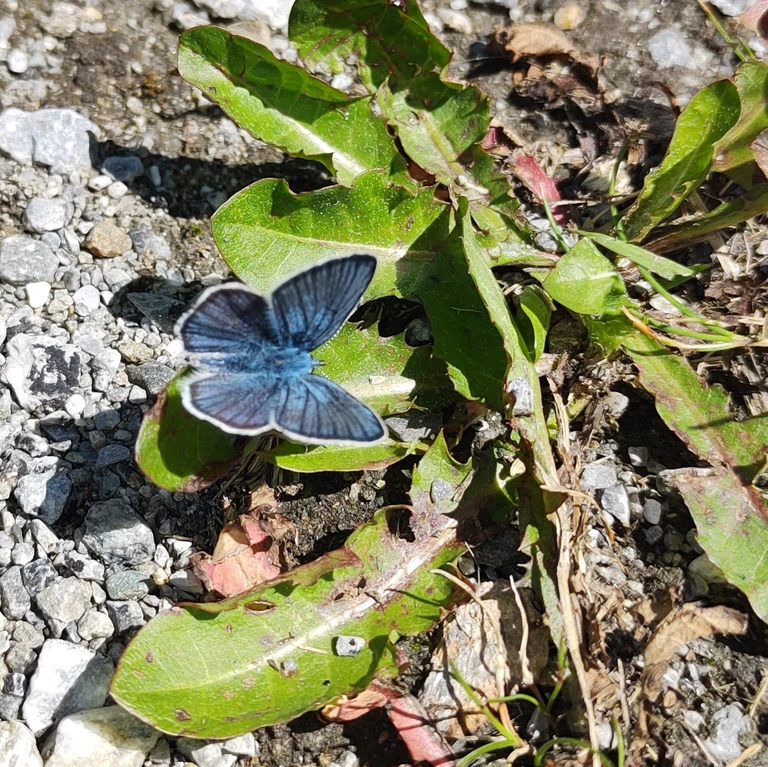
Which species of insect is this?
Cyaniris semiargus
